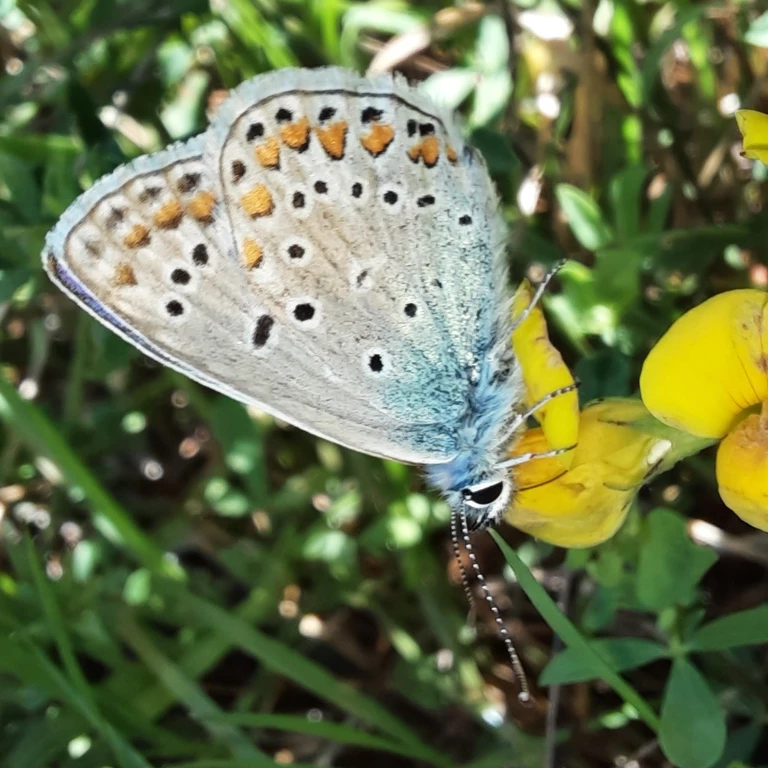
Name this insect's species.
Polyommatus icarus
